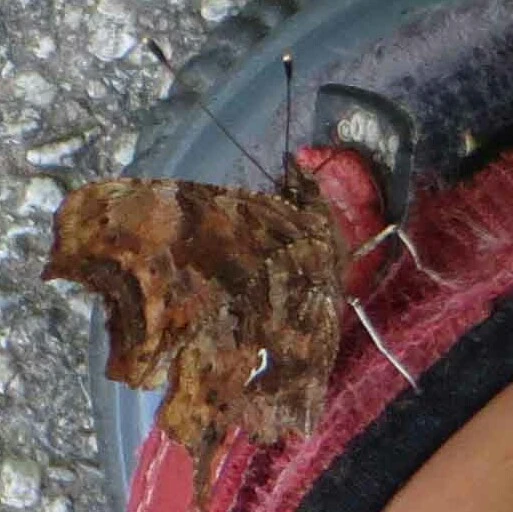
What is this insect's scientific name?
Polygonia c-album
